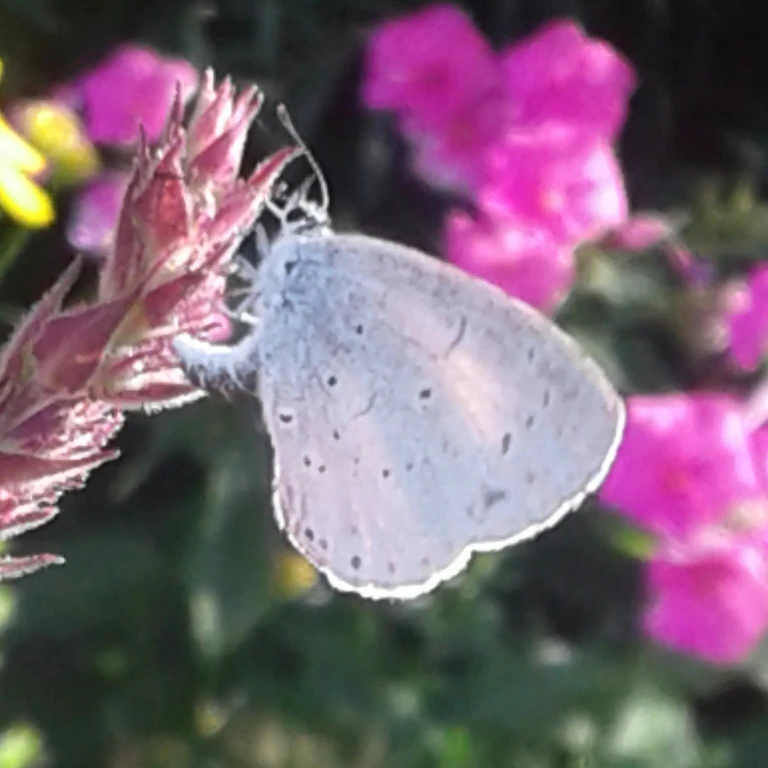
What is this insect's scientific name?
Celastrina argiolus
